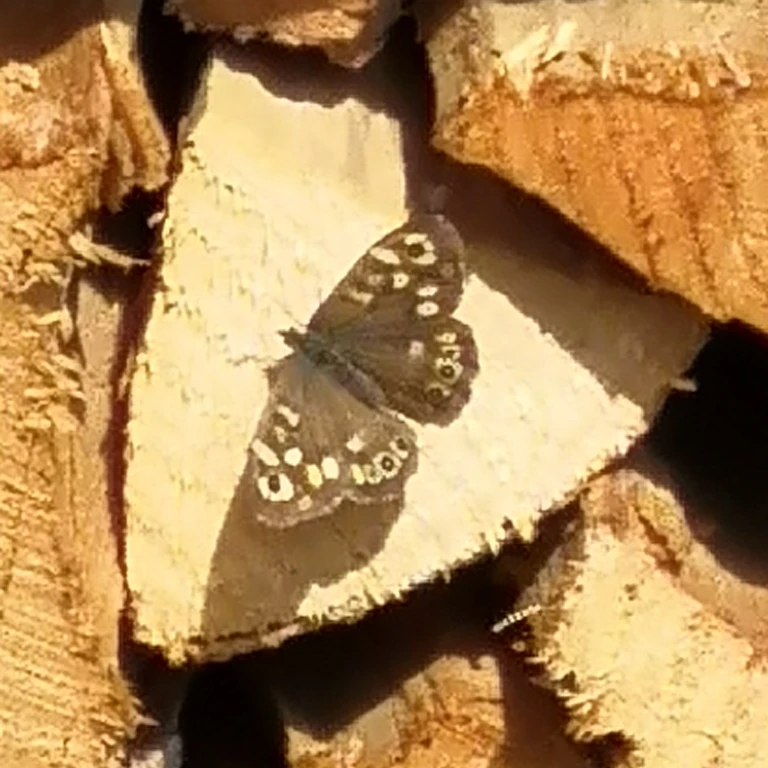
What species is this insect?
Pararge aegeria
